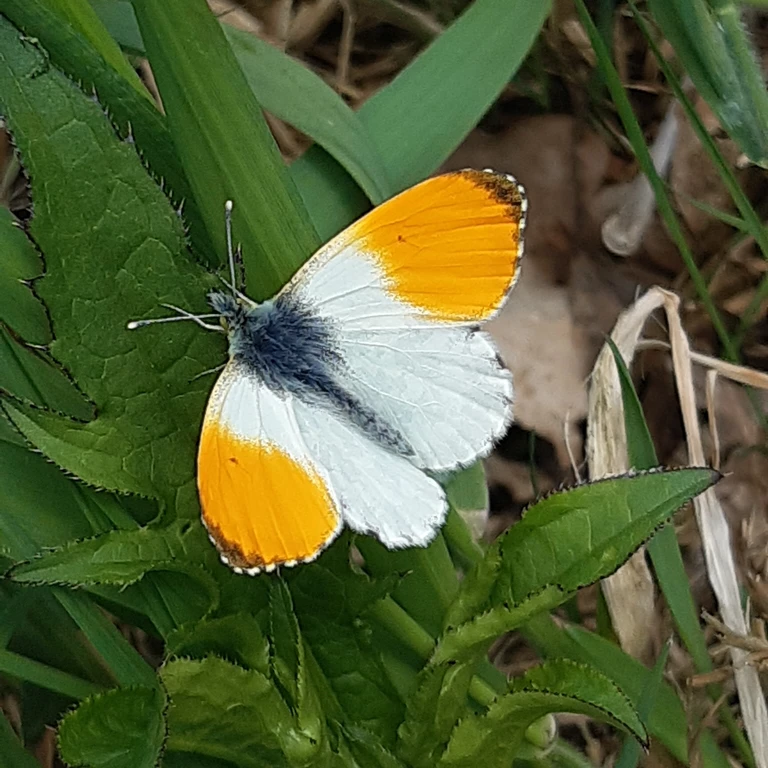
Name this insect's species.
Anthocharis cardamines
